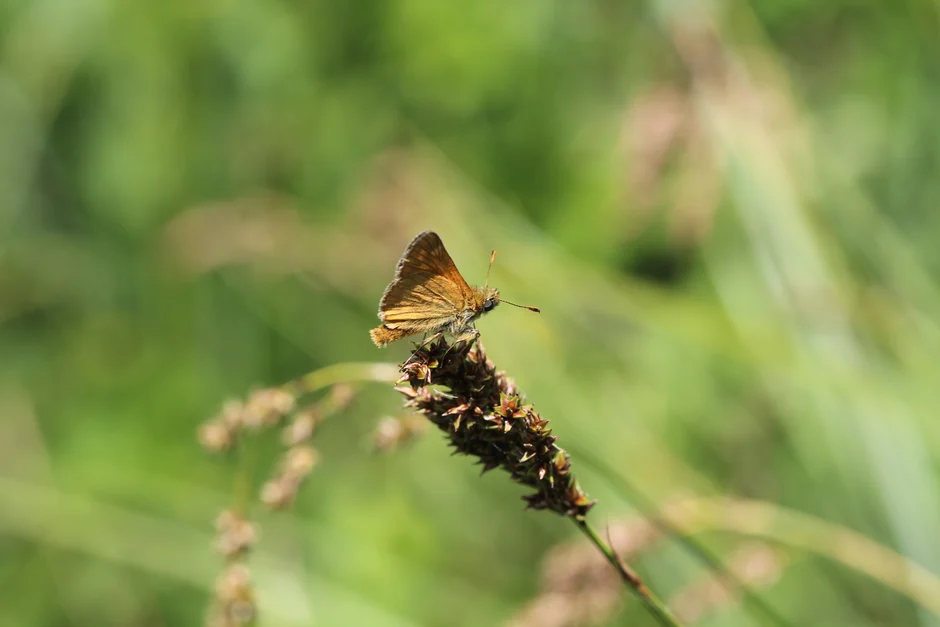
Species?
Ochlodes sylvanus (also Ochlodes venata)
